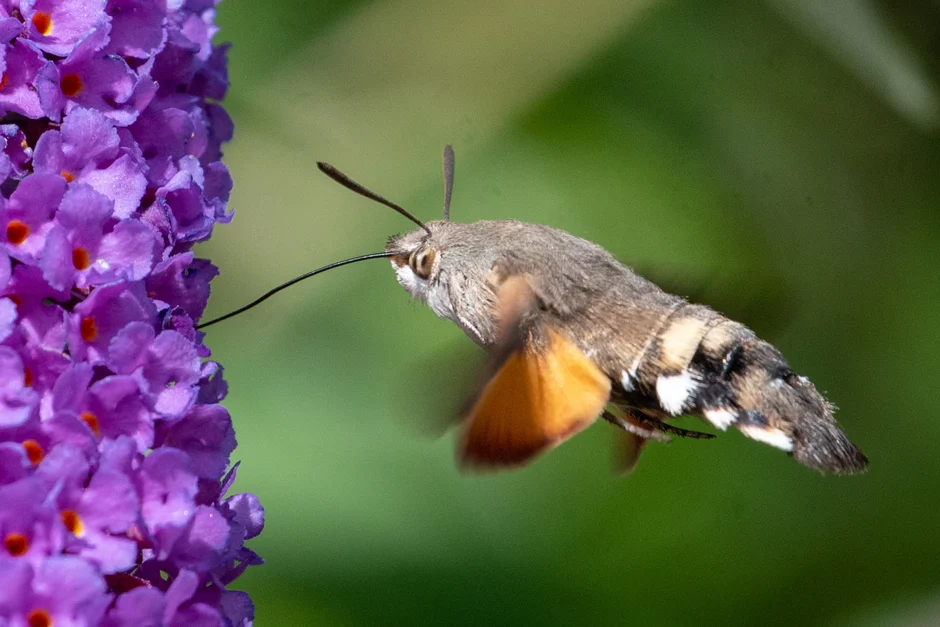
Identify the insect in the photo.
Macroglossum stellatarum
